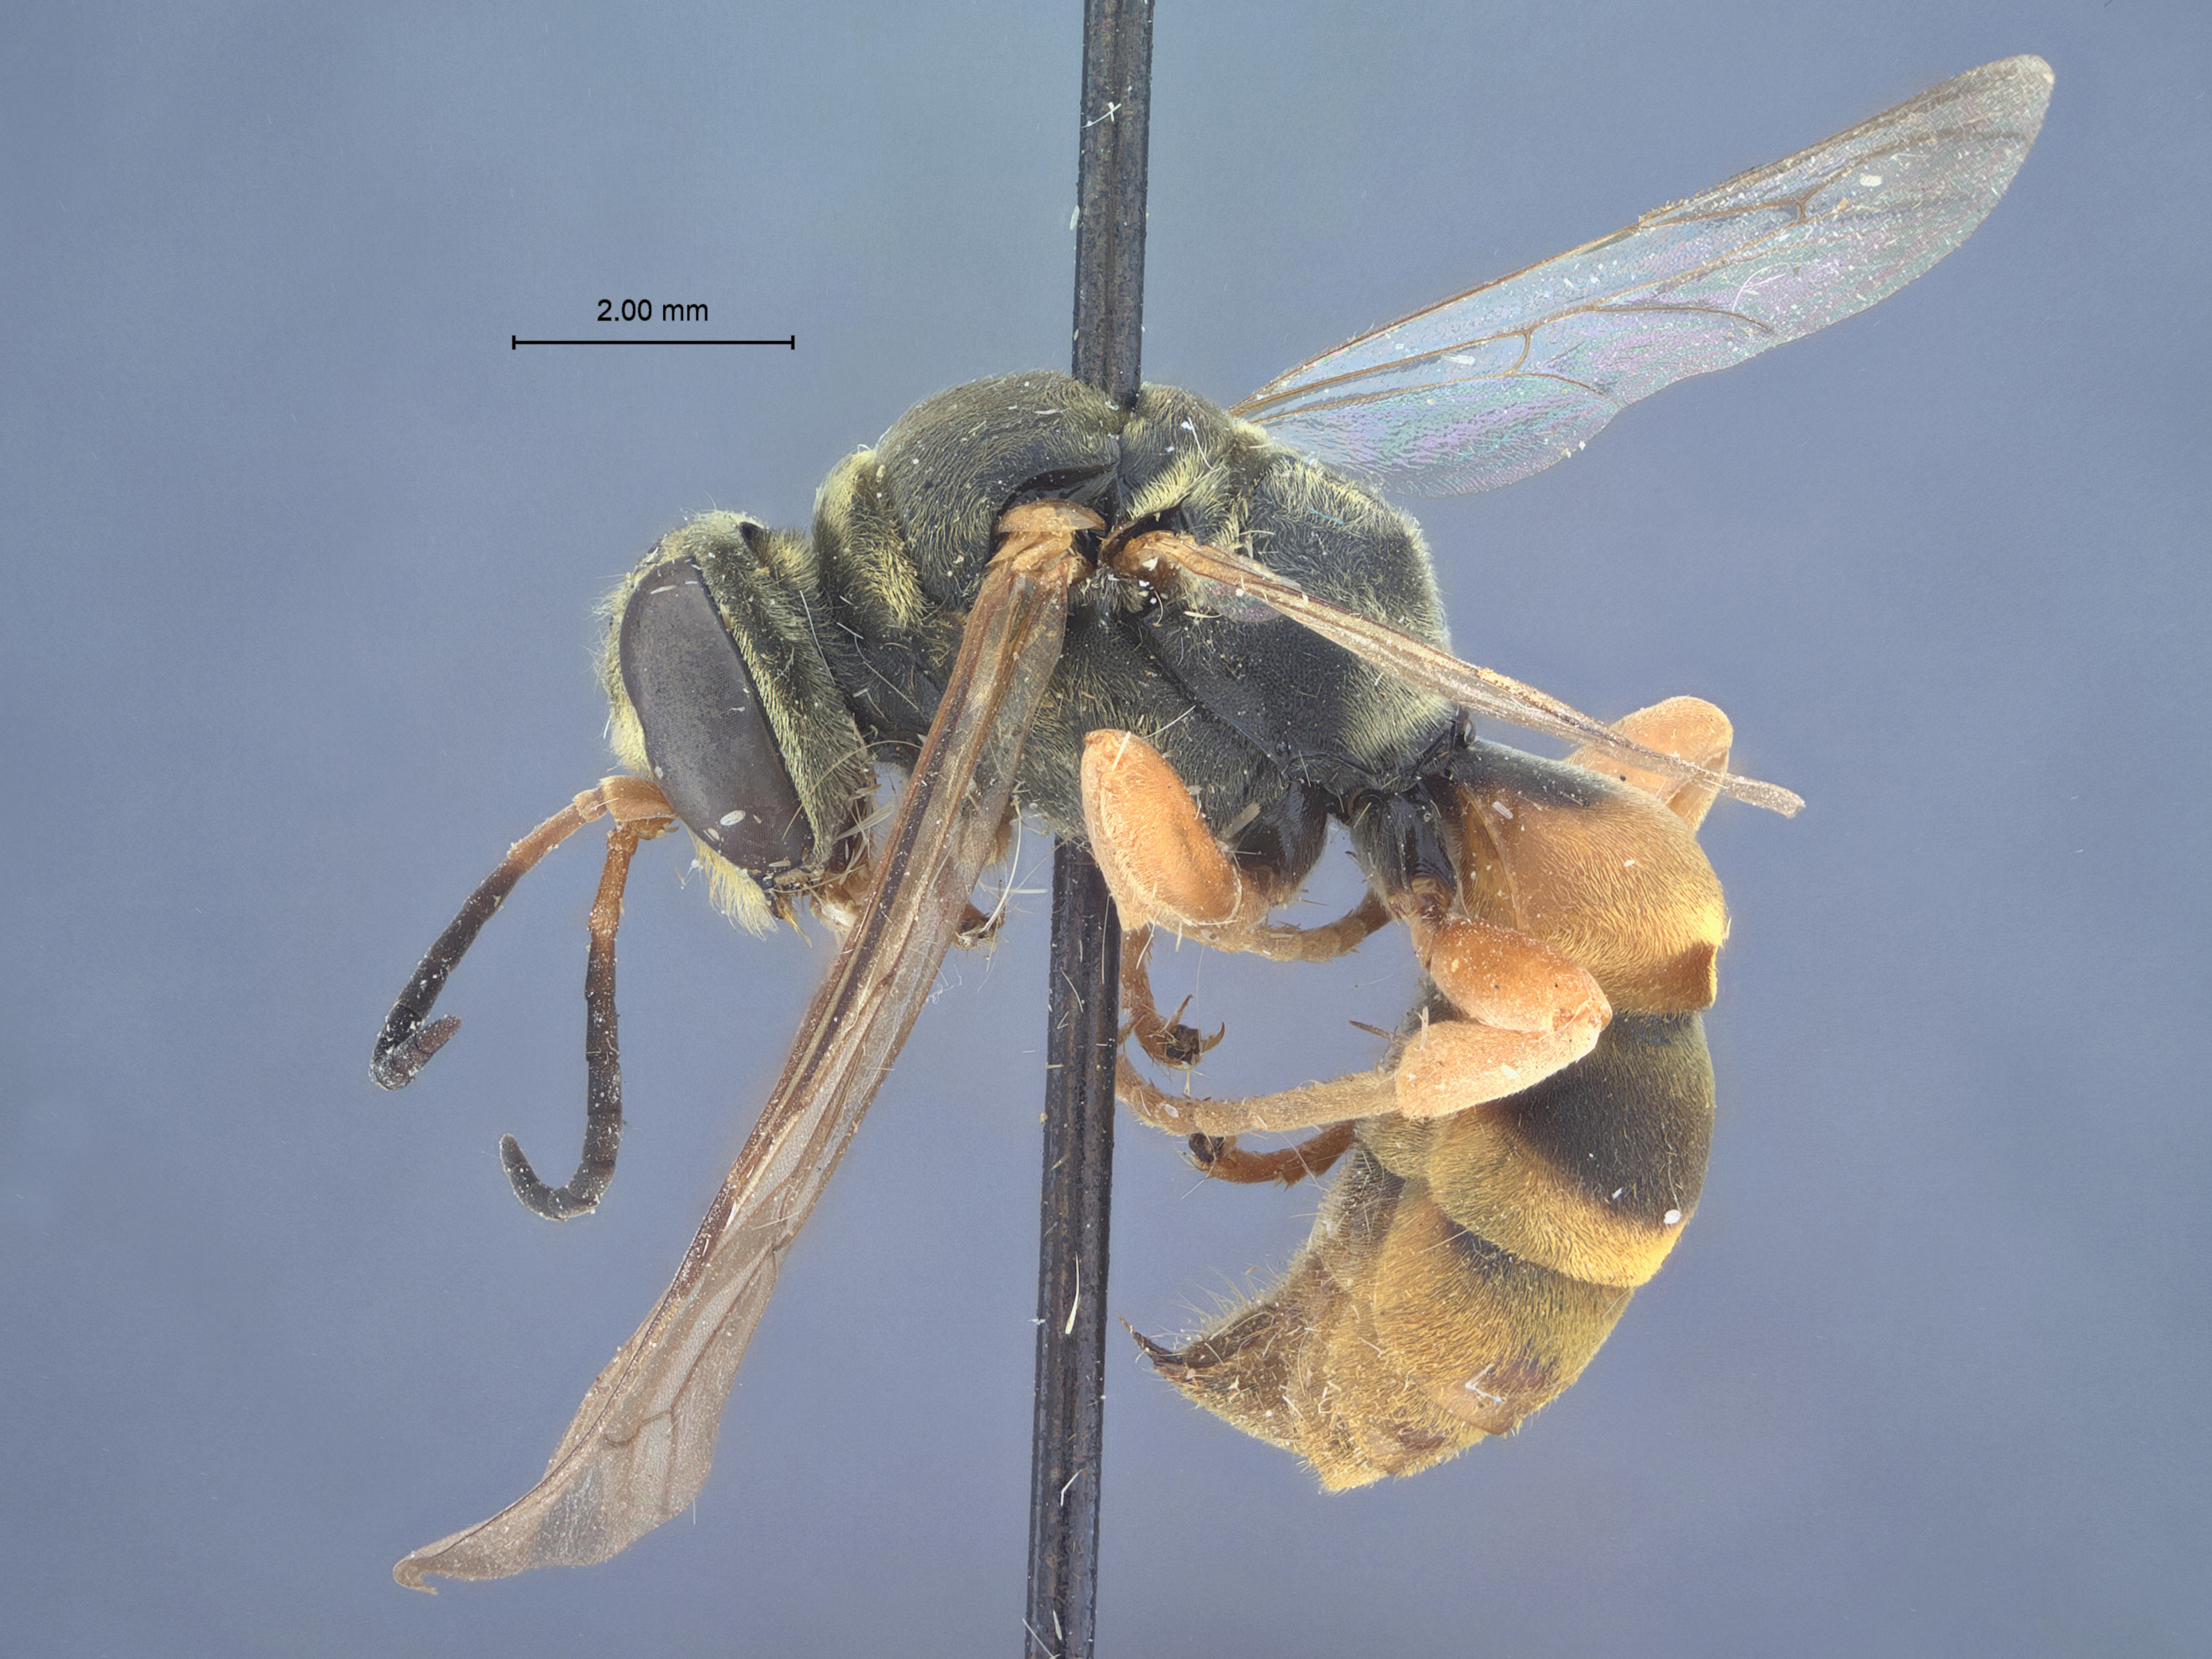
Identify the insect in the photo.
Pison aureosericeum
